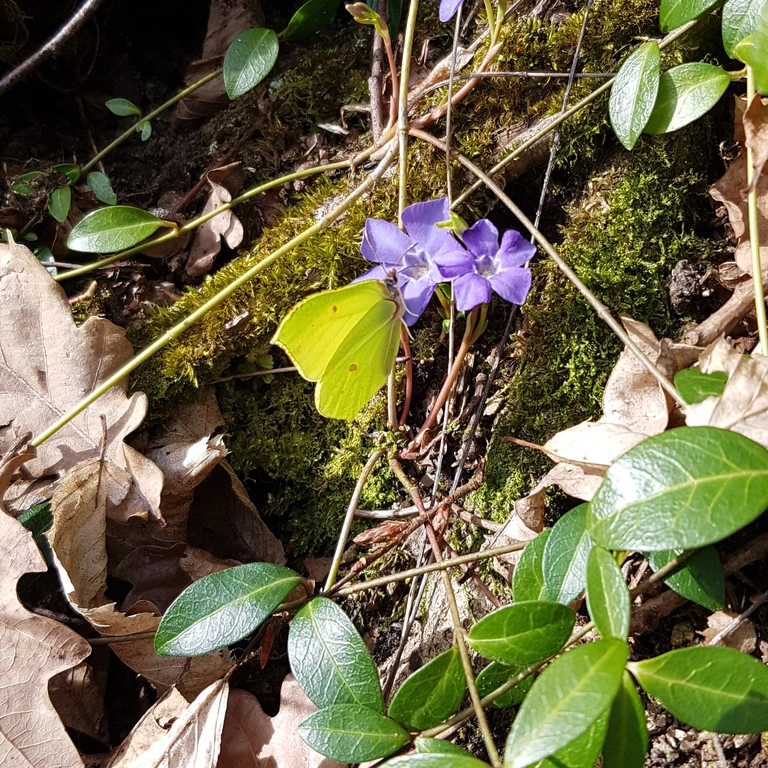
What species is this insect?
Gonepteryx rhamni
